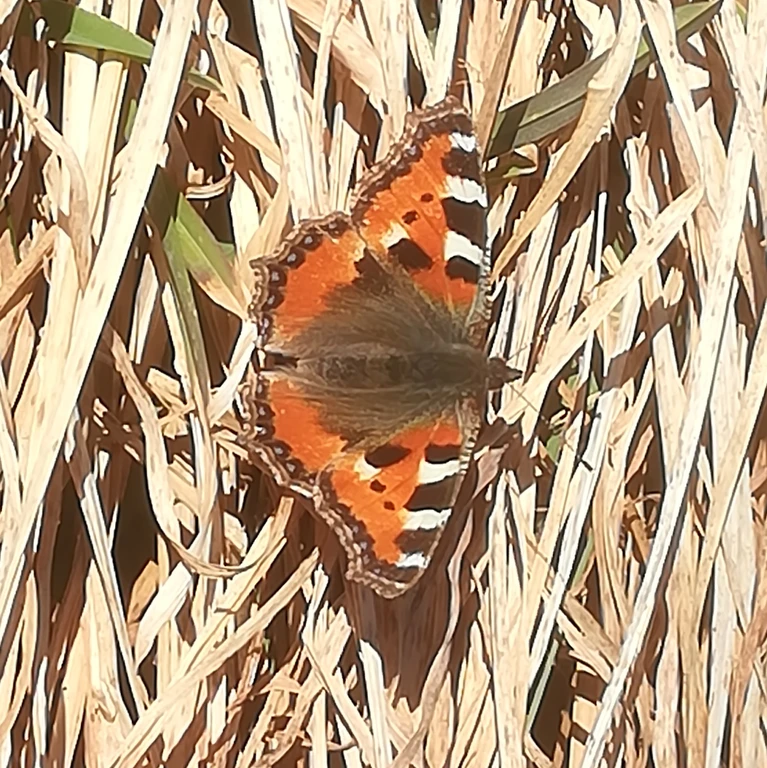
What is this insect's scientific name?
Aglais urticae
